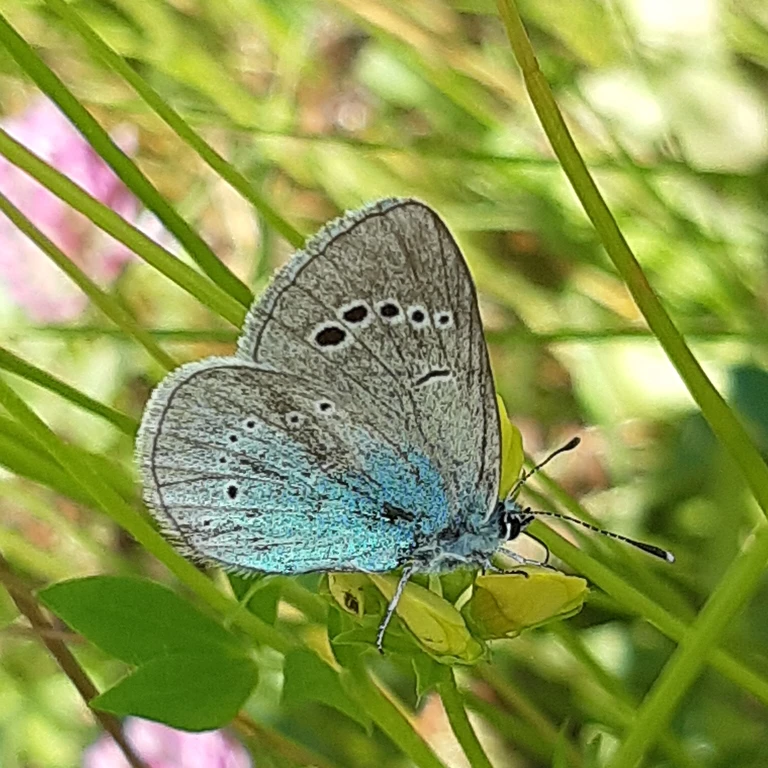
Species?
Glaucopsyche alexis
